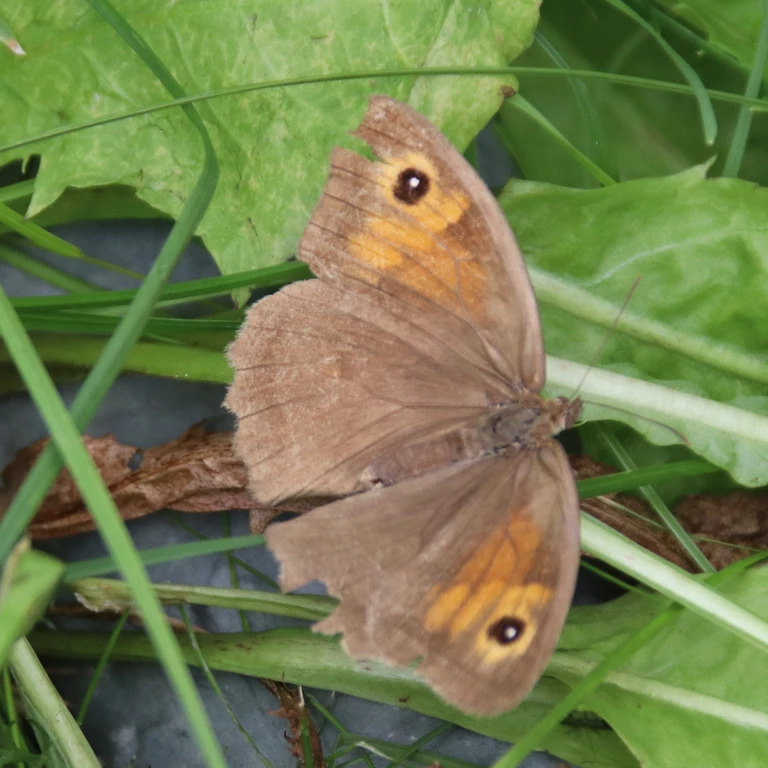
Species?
Maniola jurtina
